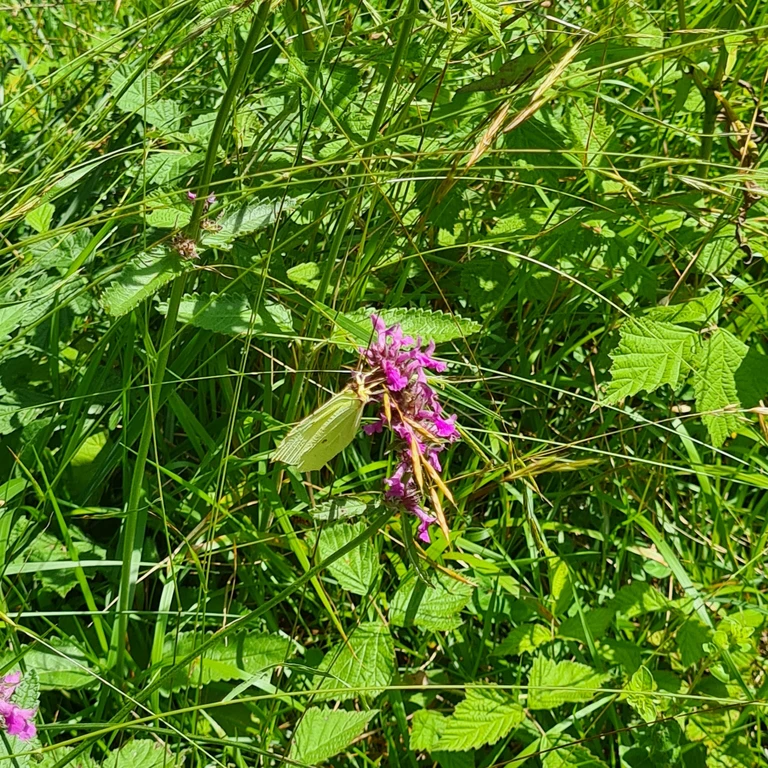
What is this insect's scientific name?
Gonepteryx rhamni
